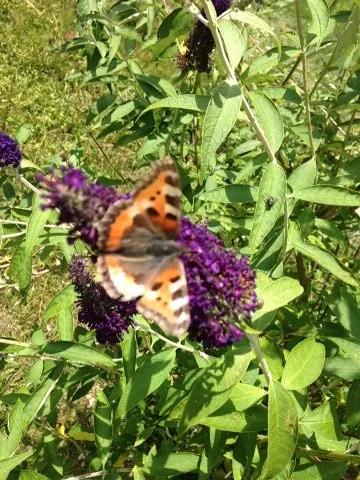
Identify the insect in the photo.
Aglais urticae
